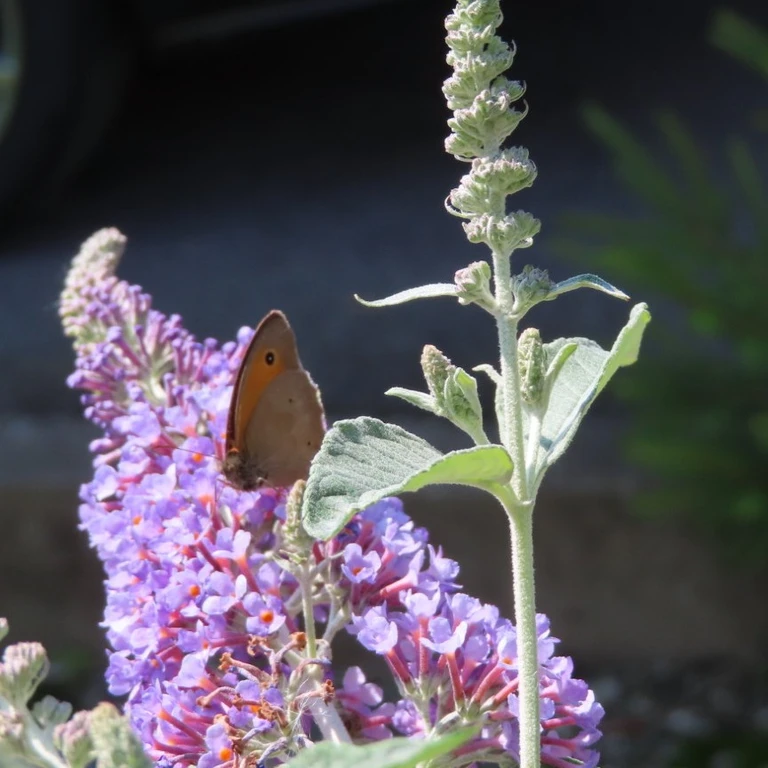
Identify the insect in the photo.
Maniola jurtina
